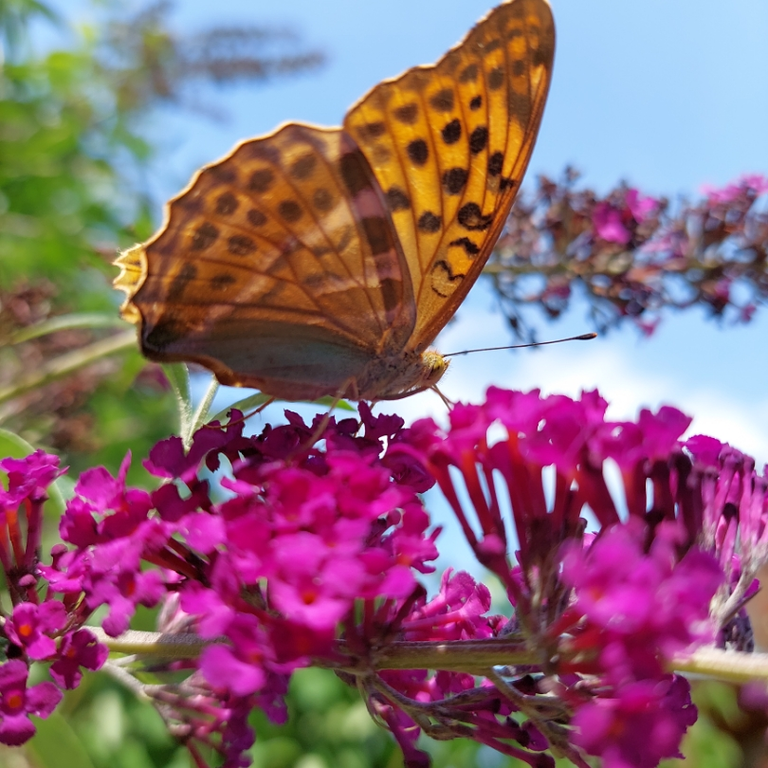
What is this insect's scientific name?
Argynnis paphia
